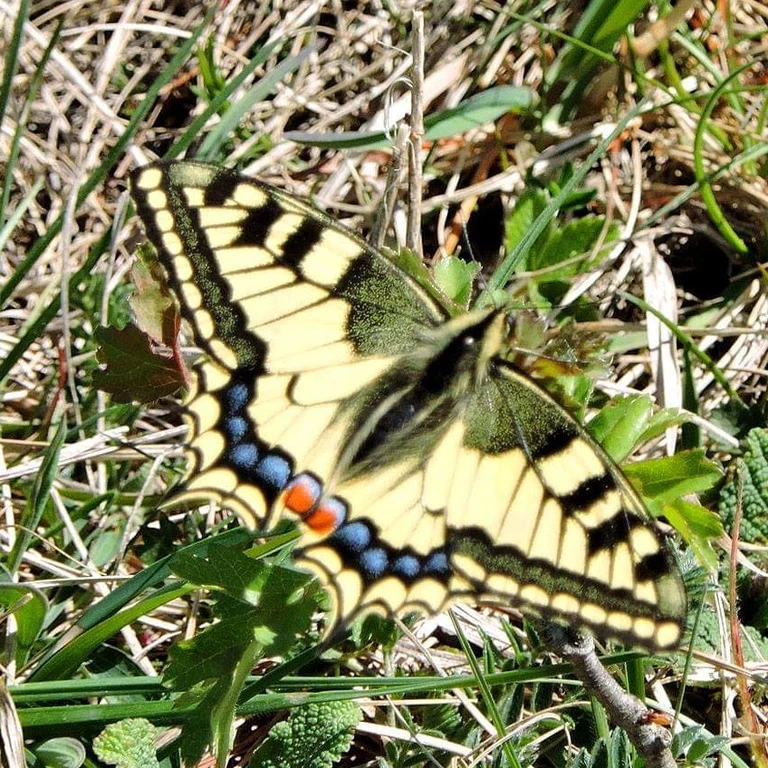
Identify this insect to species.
Papilio machaon
